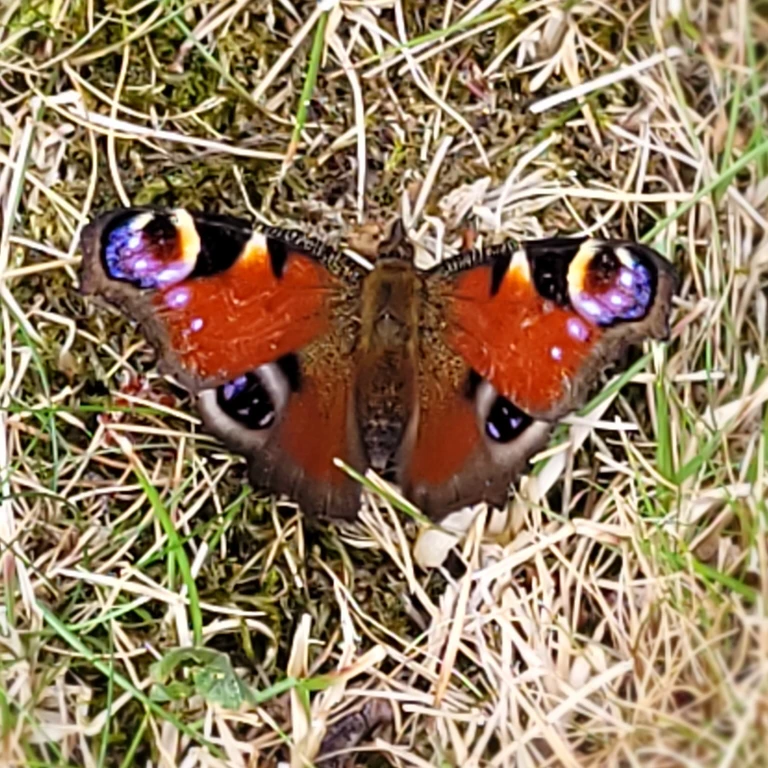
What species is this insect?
Aglais io
